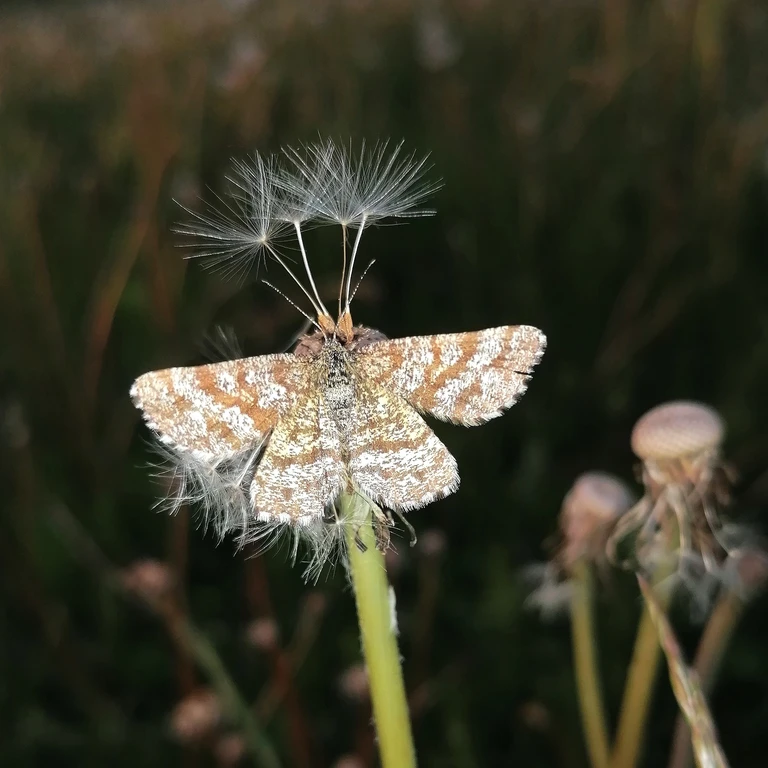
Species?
Ematurga atomaria
